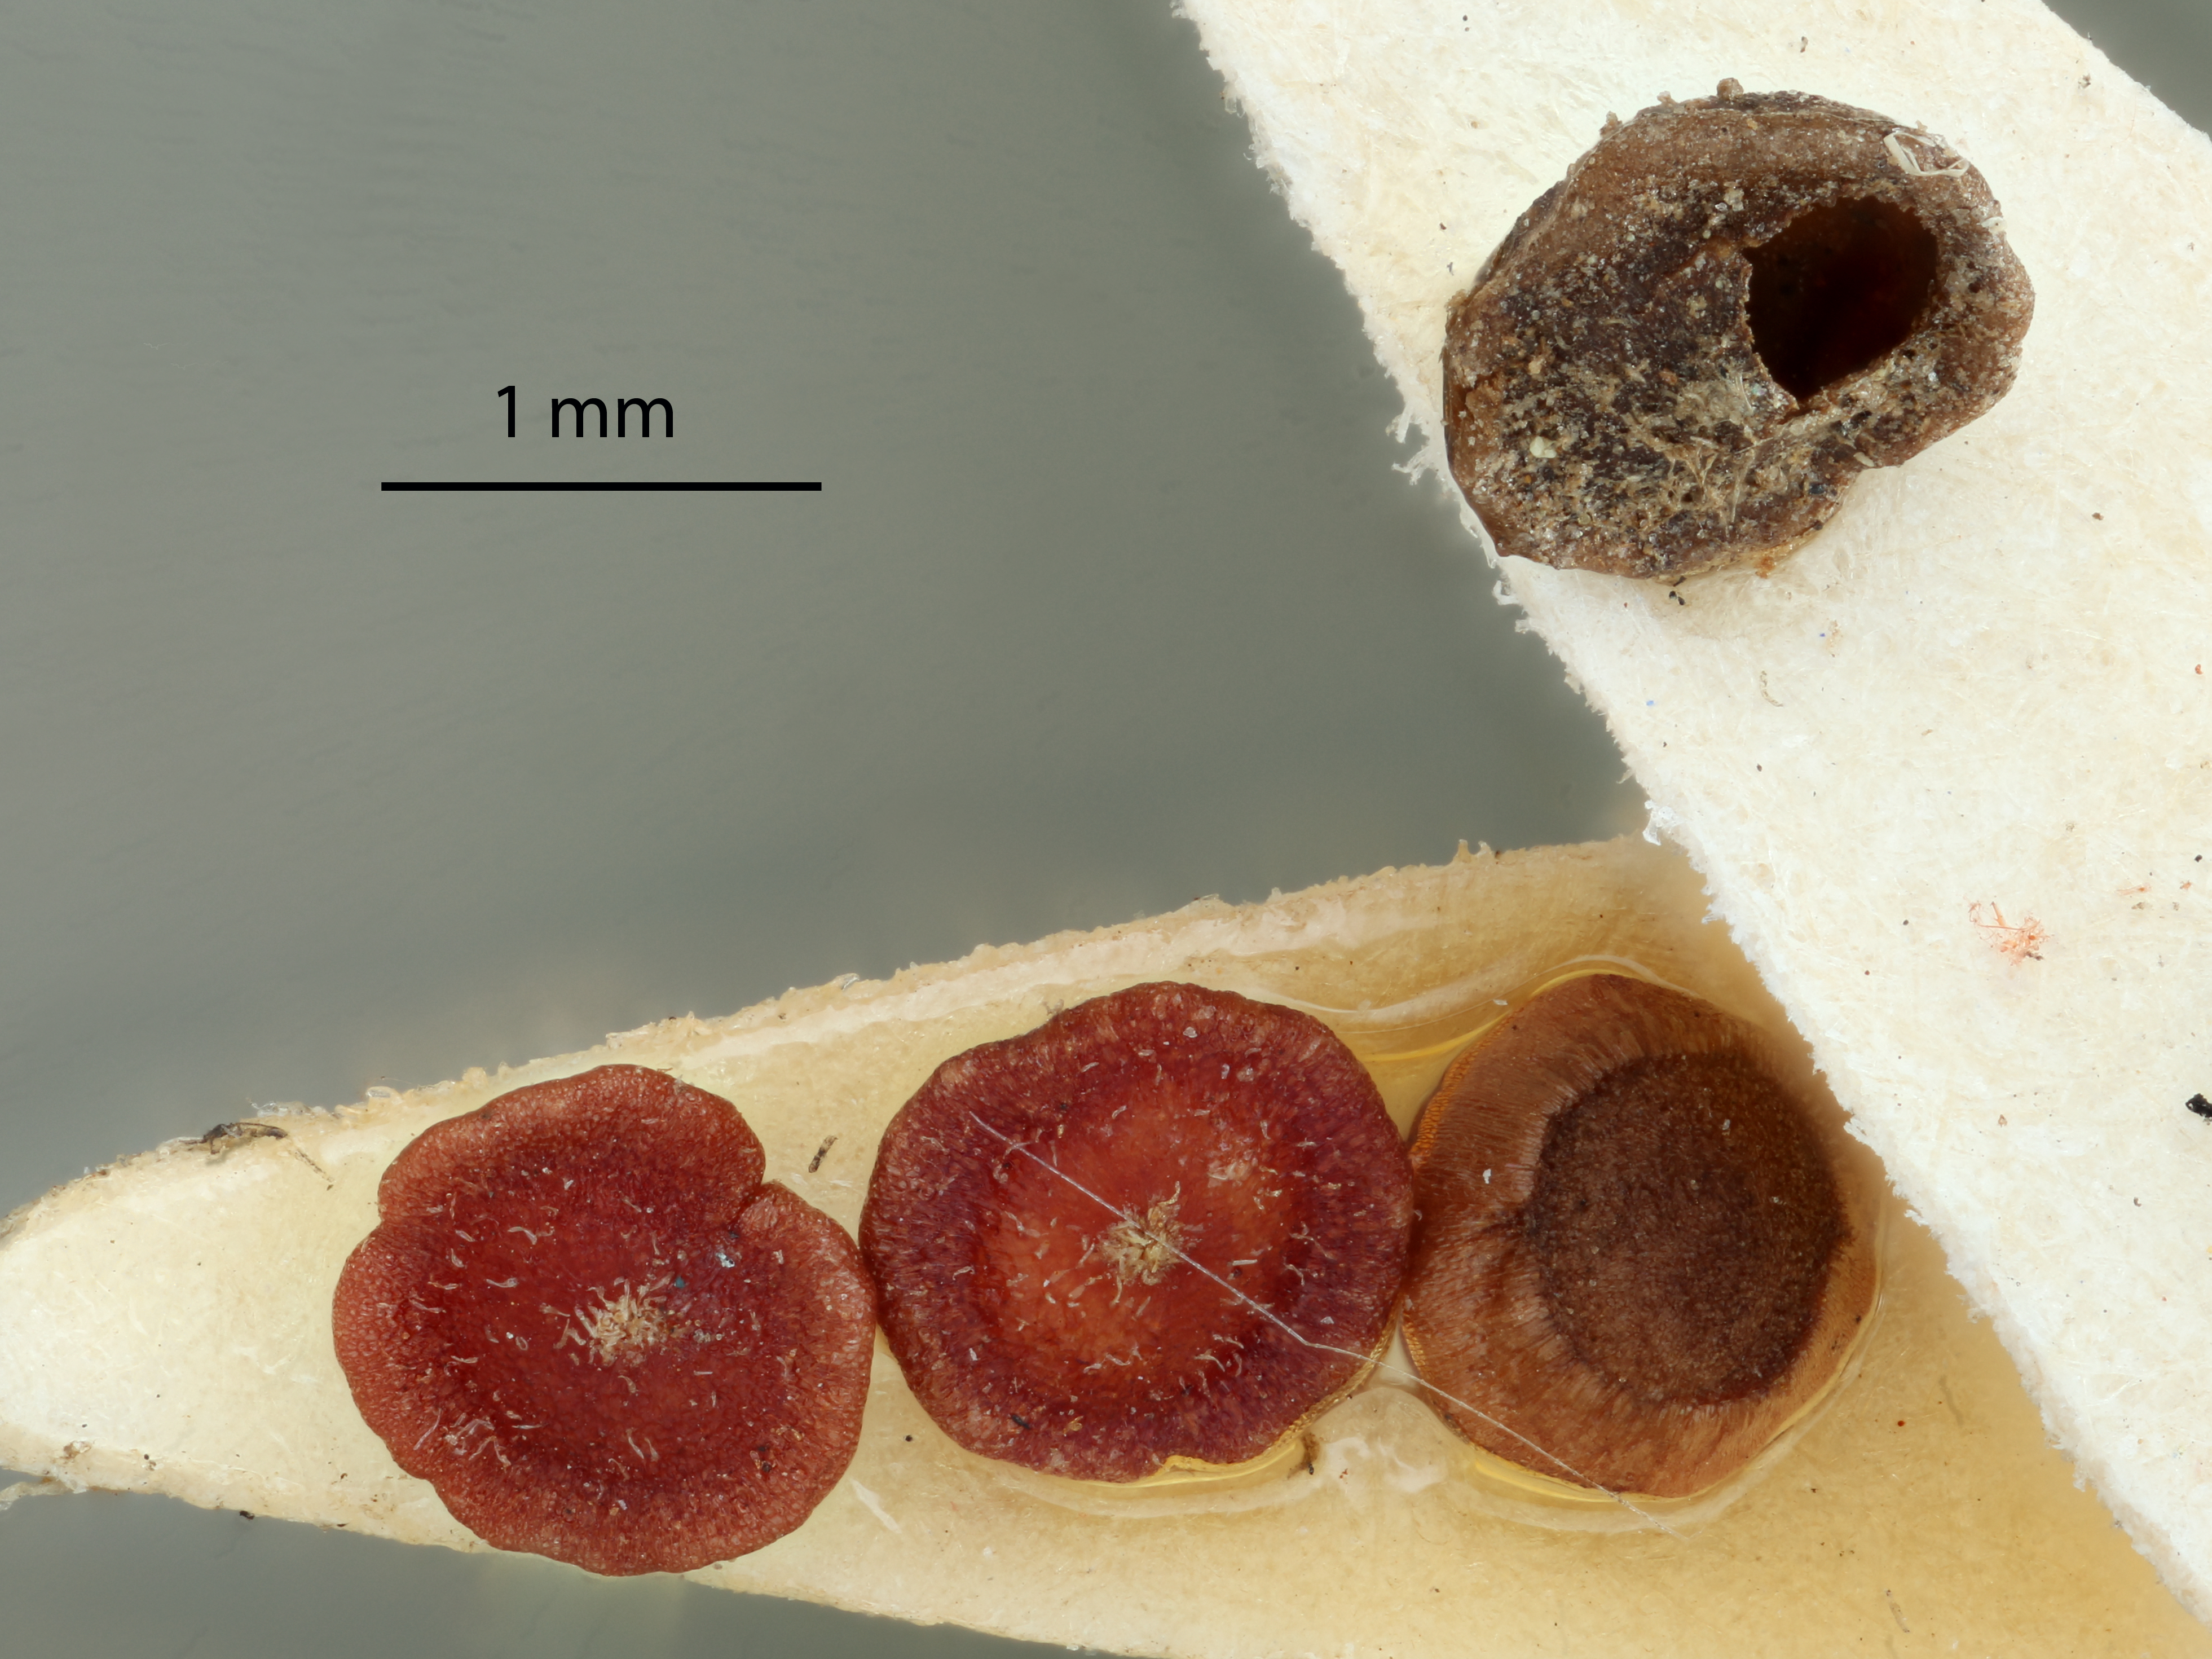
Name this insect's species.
Neuroterus tantulus
